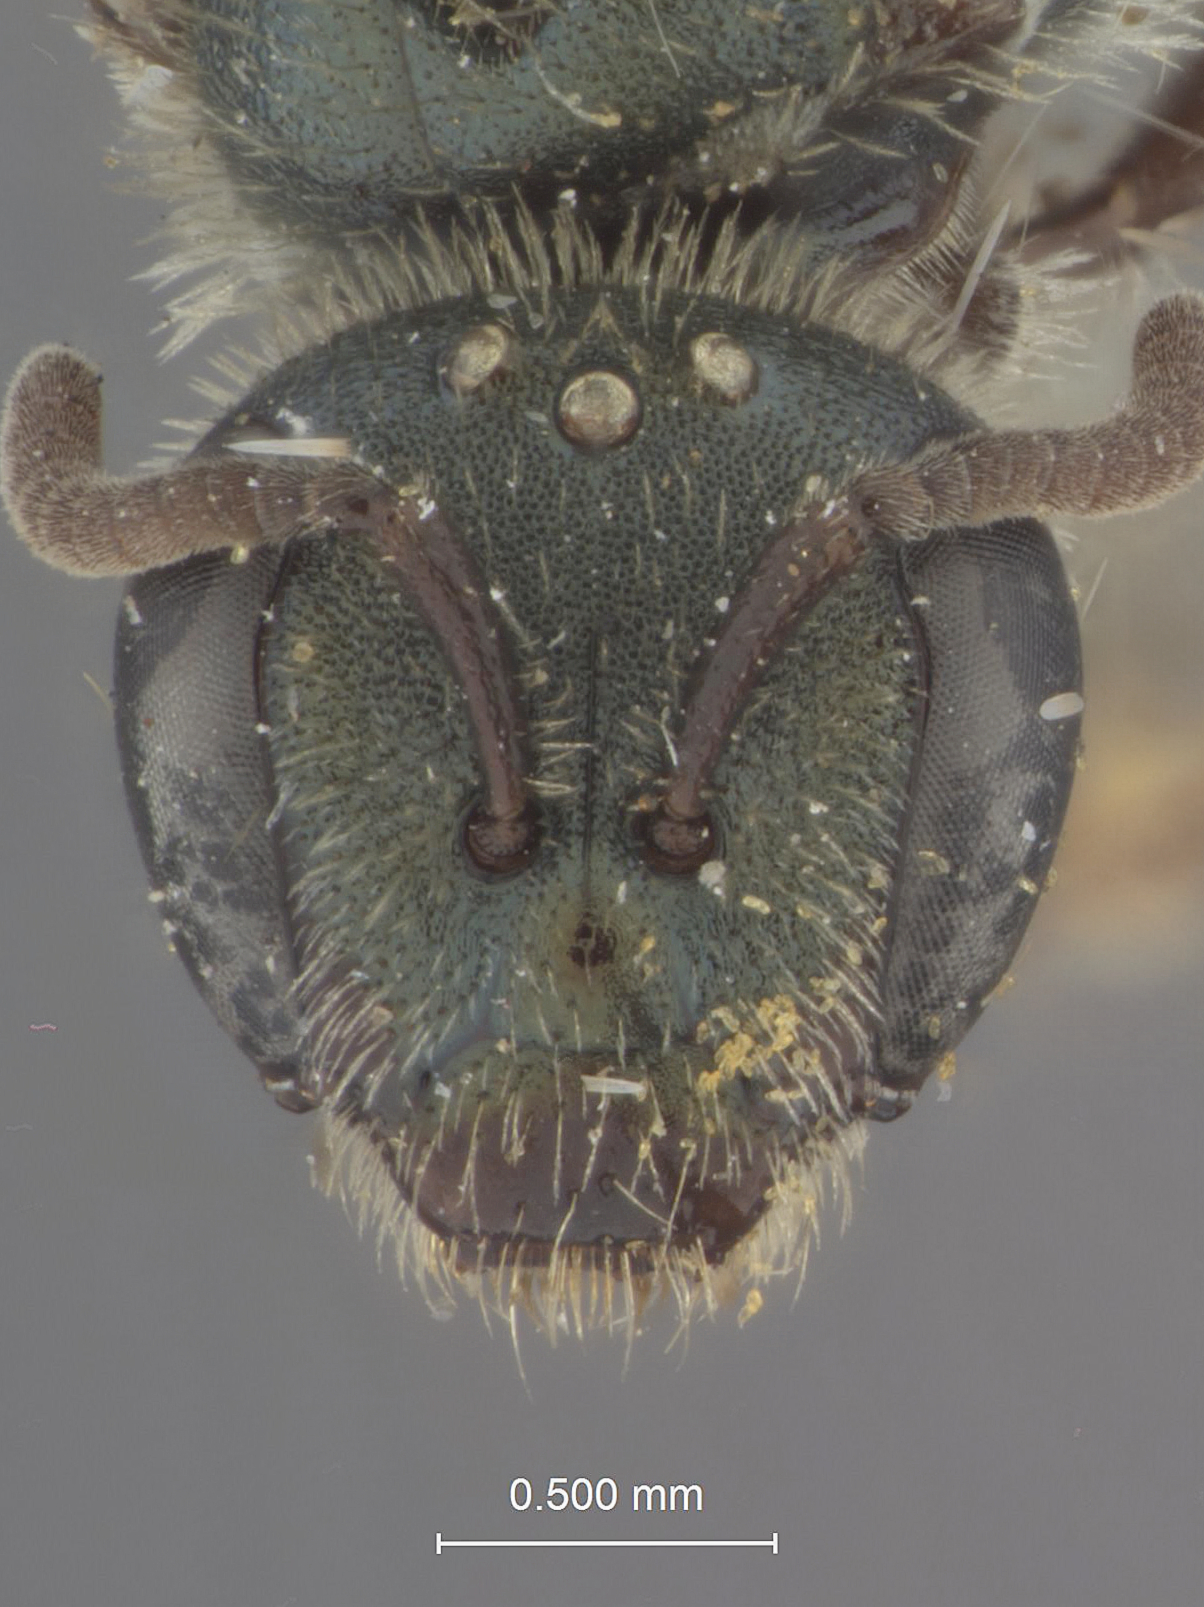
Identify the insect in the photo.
Halictus veganus
